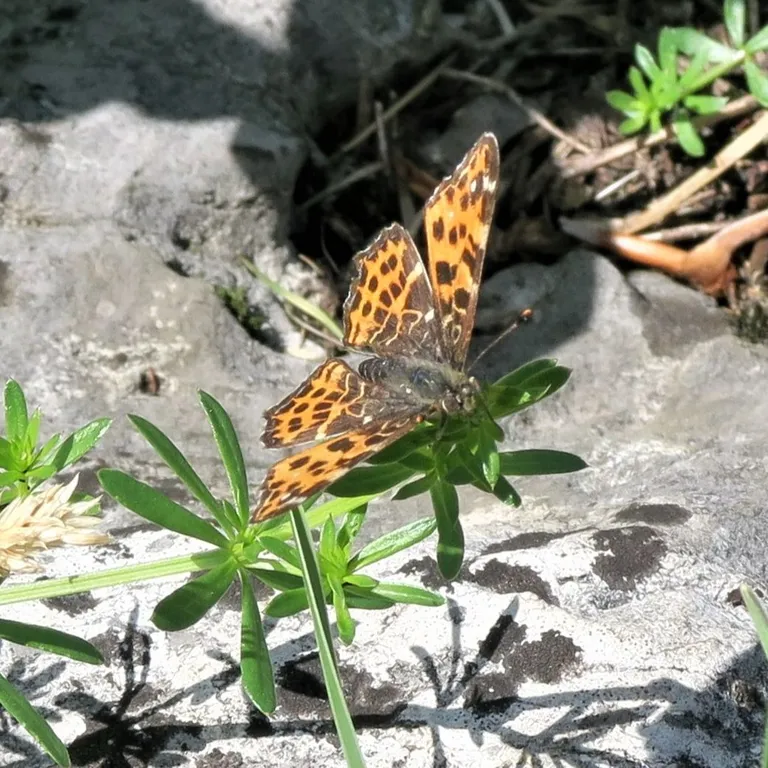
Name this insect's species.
Araschnia levana
